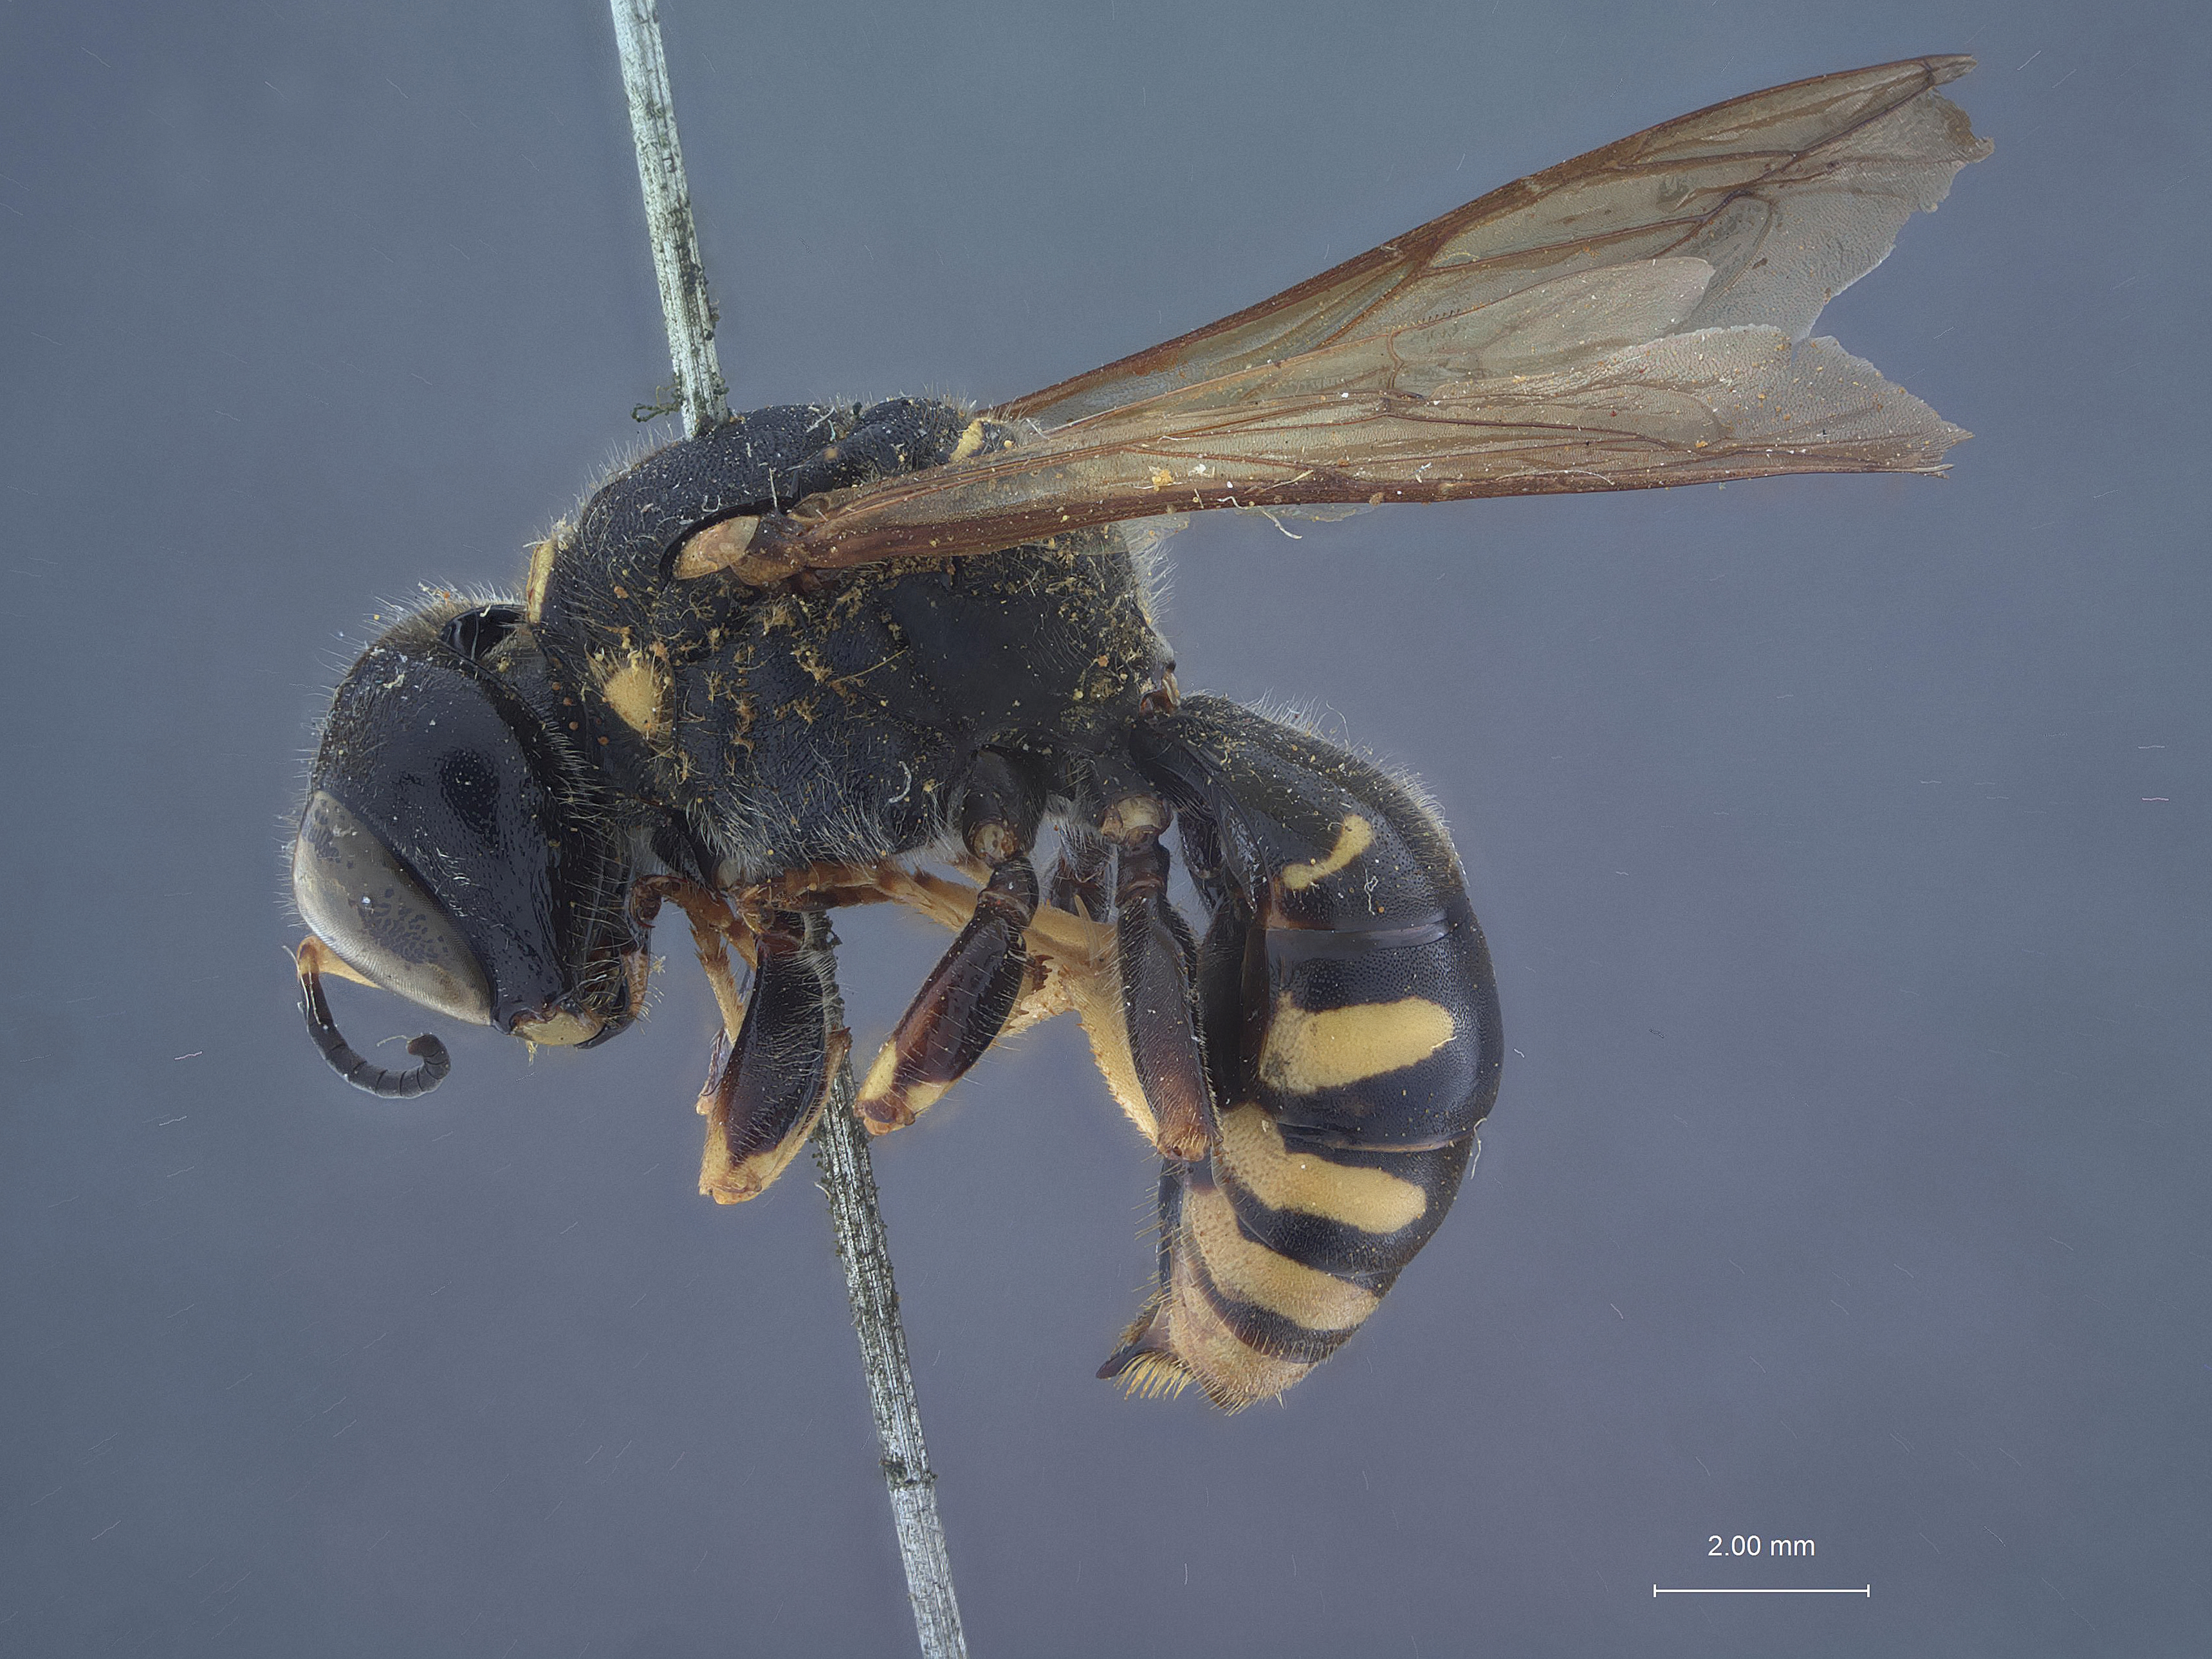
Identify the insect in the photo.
Crabro novanus
